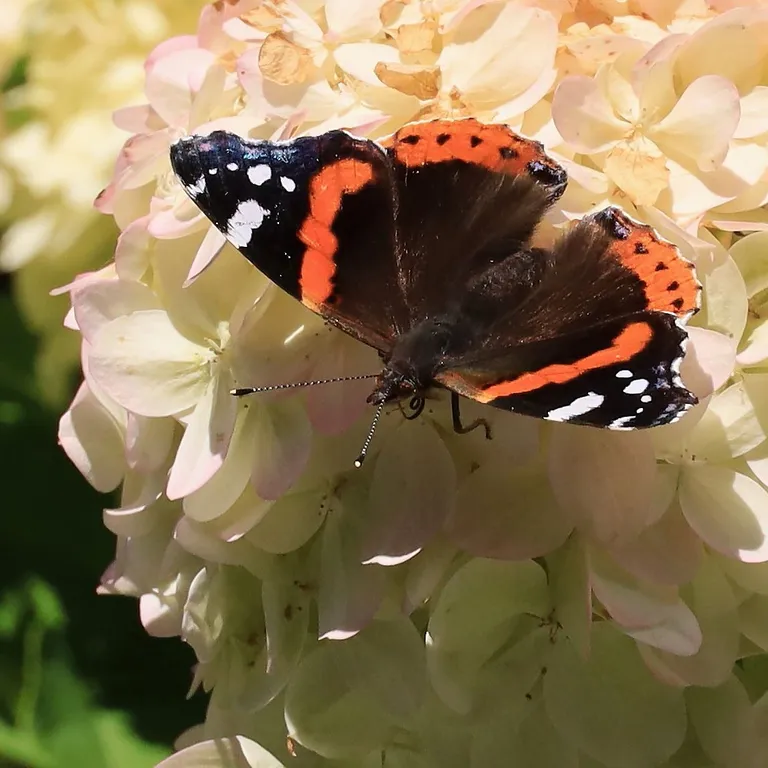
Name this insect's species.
Vanessa atalanta
